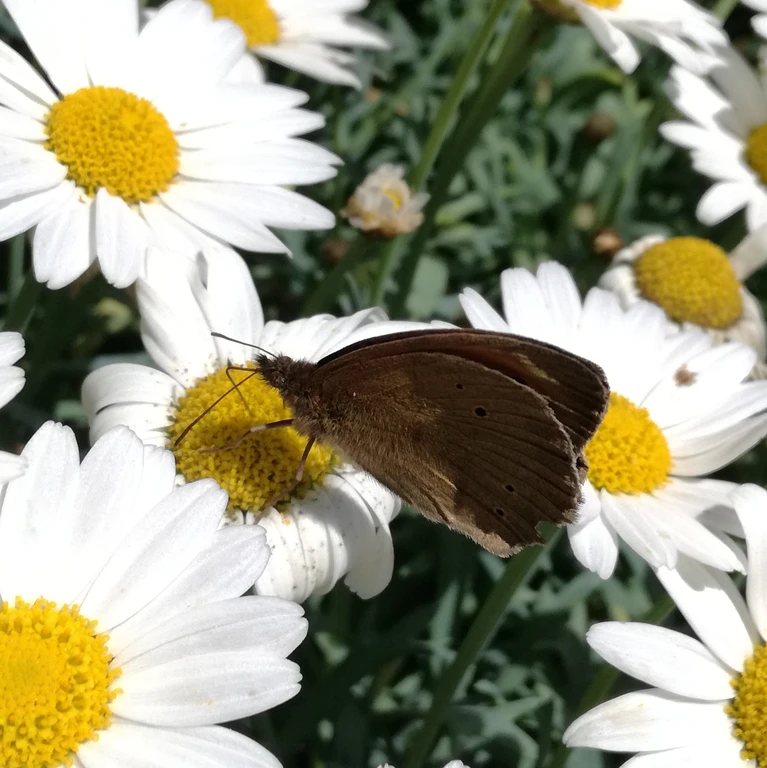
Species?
Maniola jurtina
